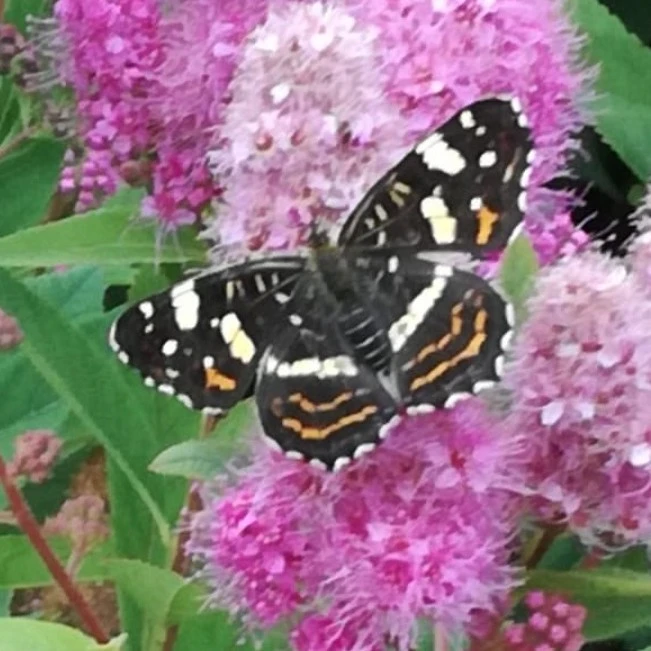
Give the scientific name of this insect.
Araschnia levana
